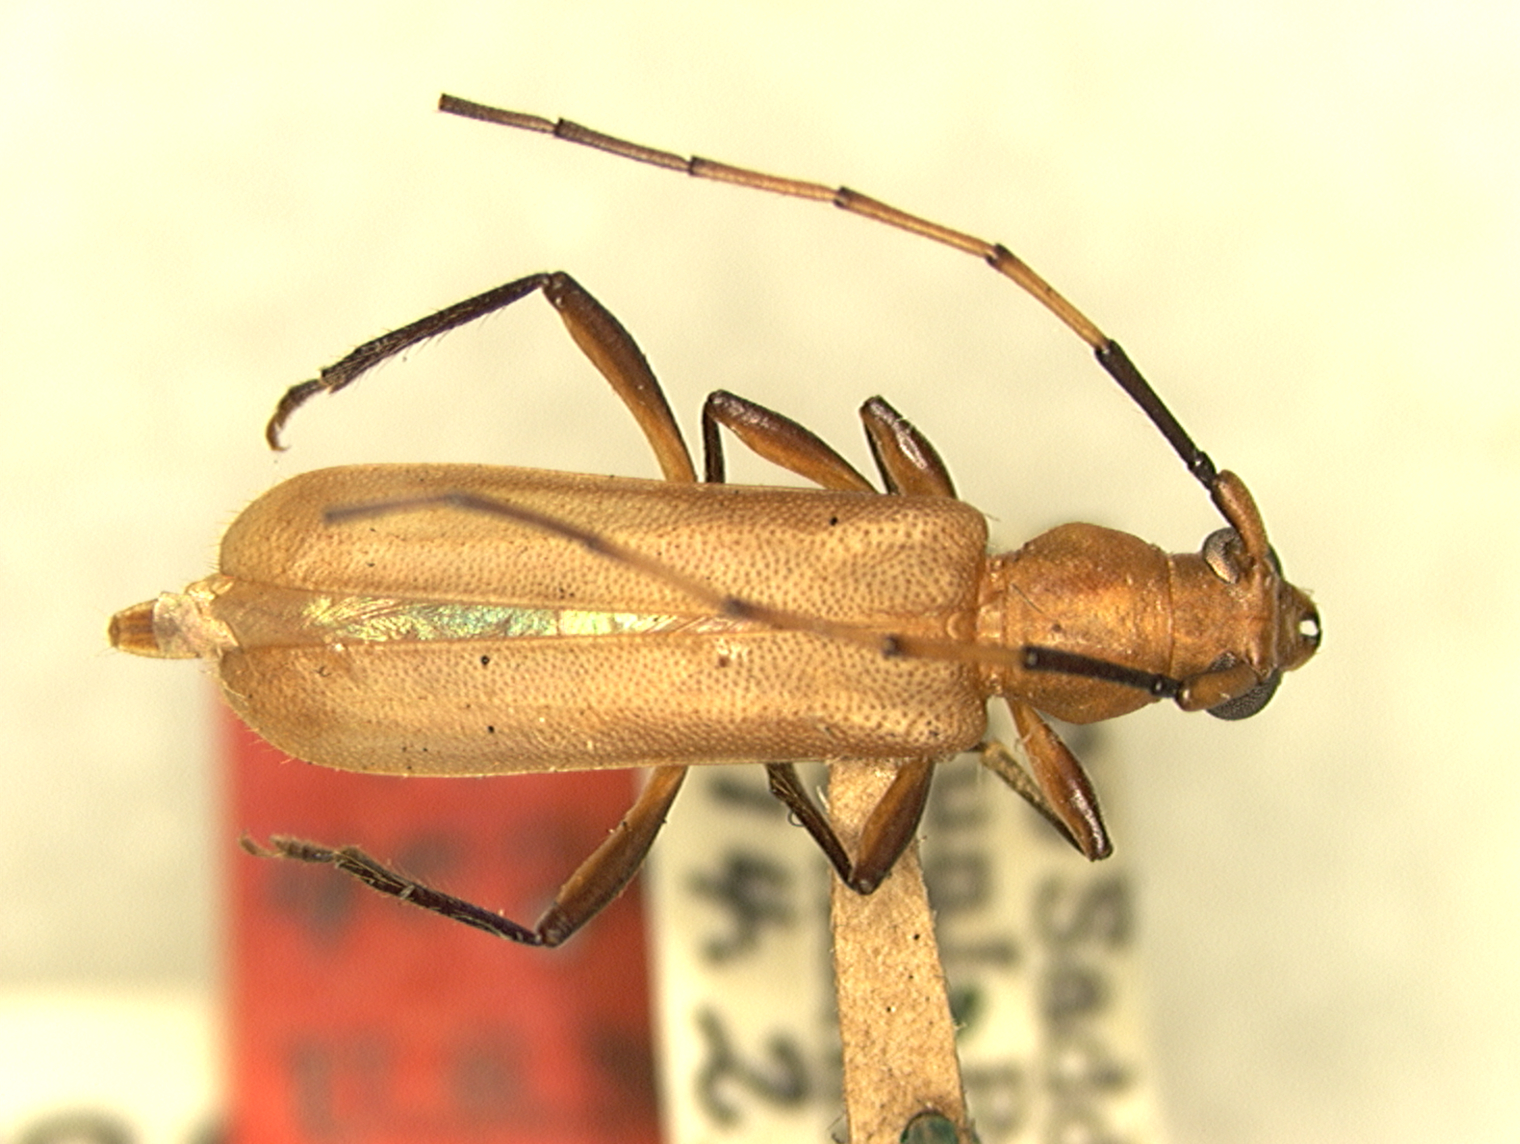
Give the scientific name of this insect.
Sphagoeme ochracea
